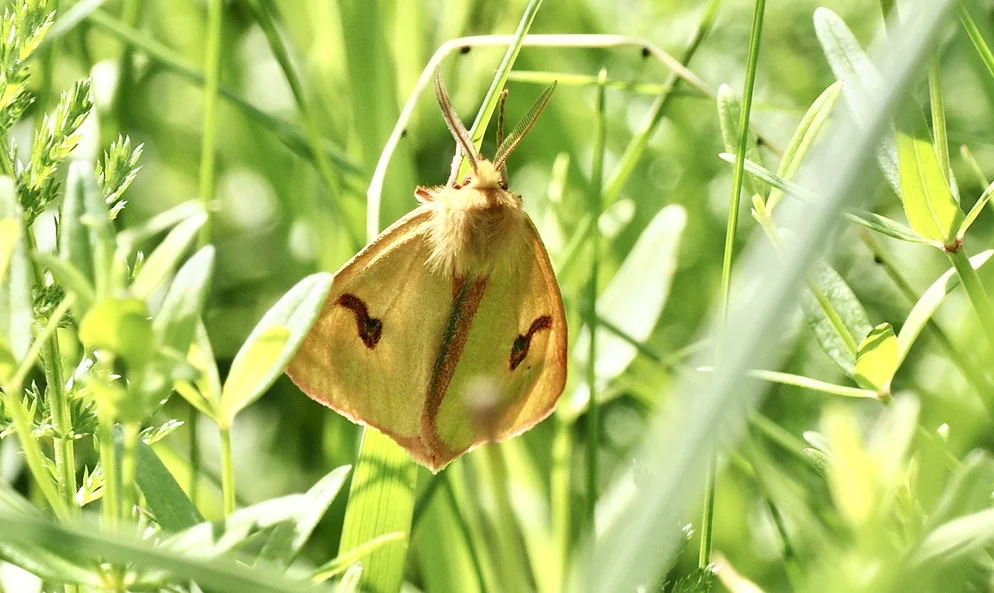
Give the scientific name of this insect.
Diacrisia sannio
